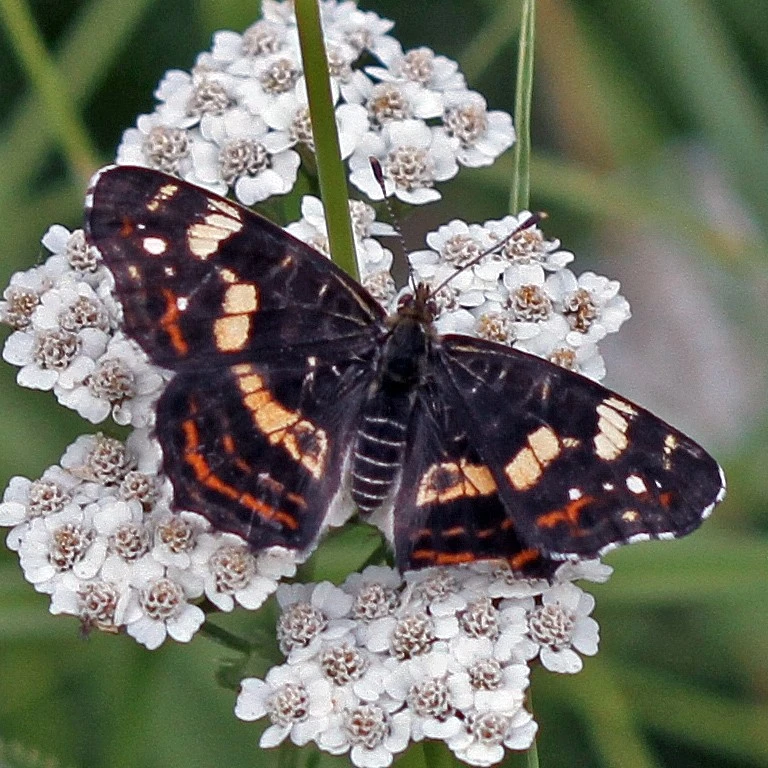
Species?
Araschnia levana
